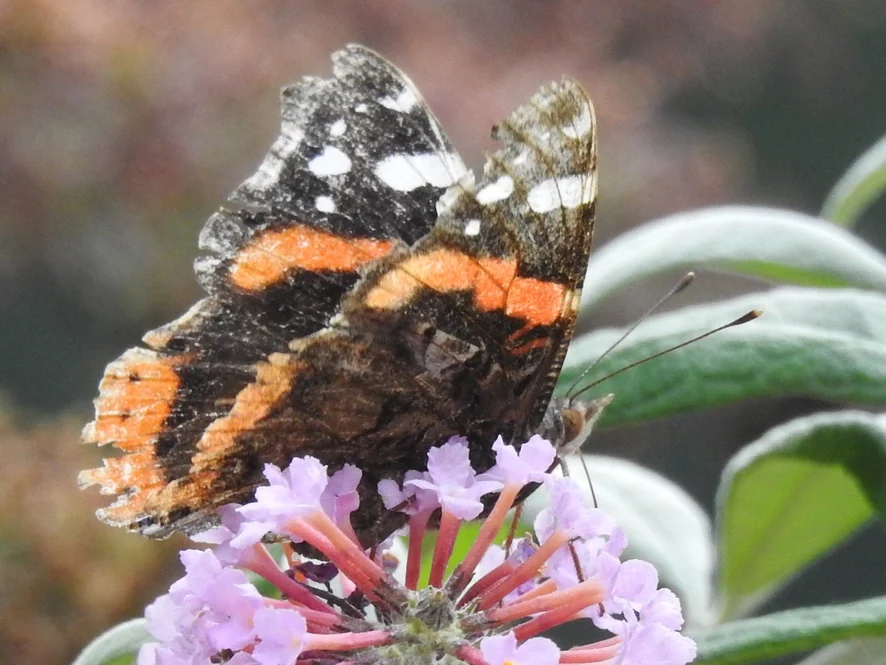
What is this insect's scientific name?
Vanessa atalanta
